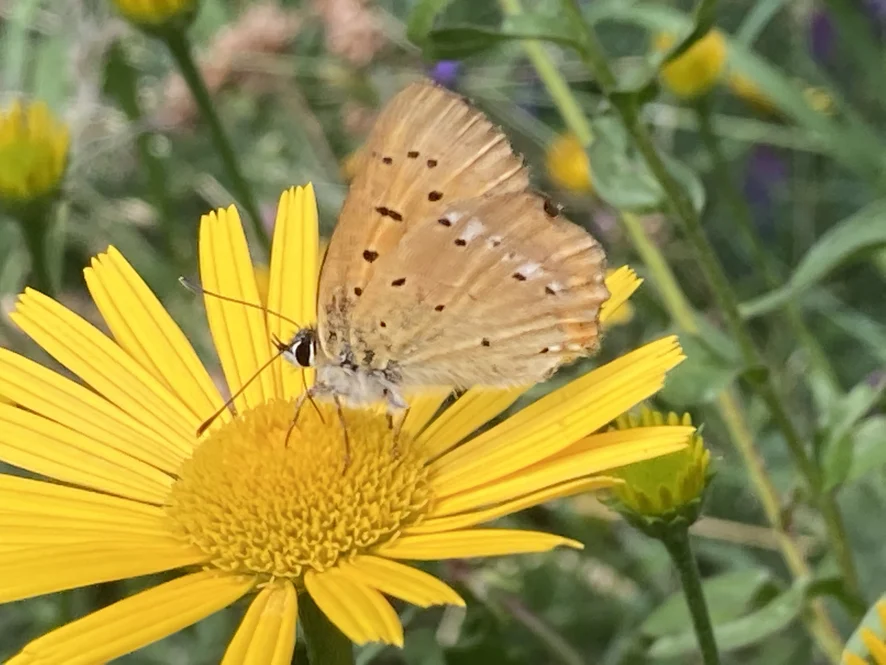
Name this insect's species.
Lycaena virgaureae
